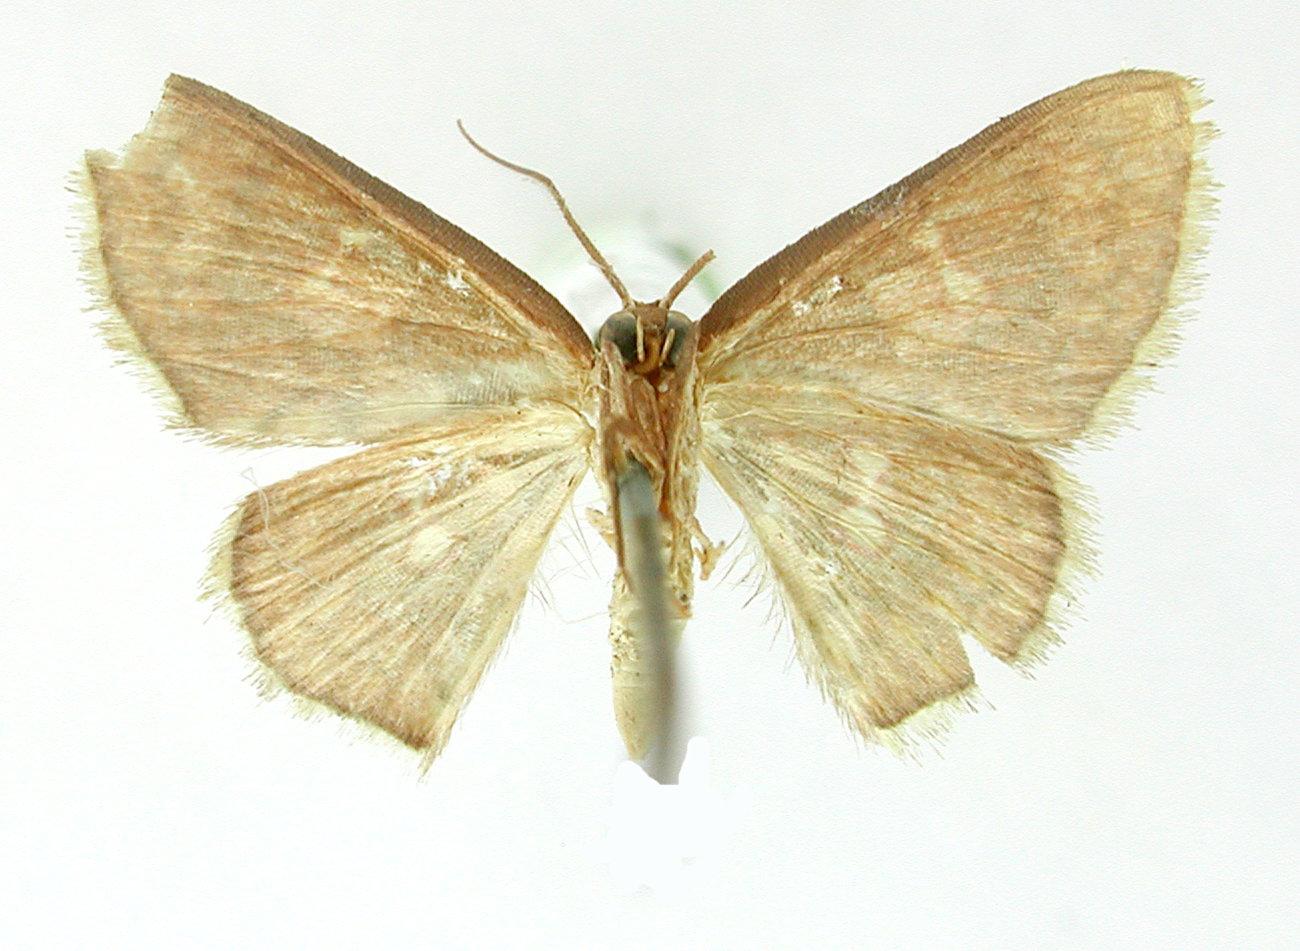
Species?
Tricentra biguttata
